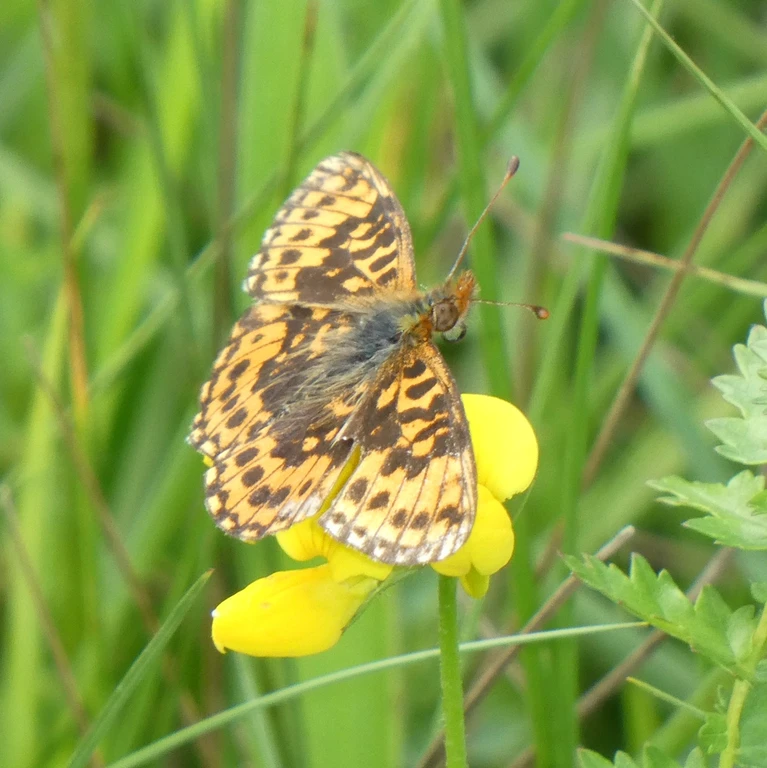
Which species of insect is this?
Boloria dia
